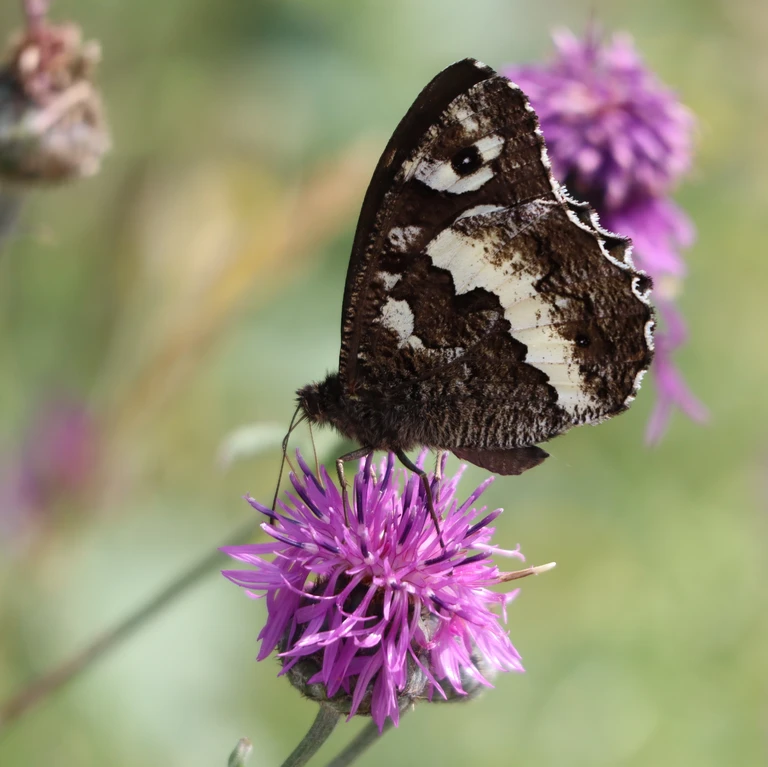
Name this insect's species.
Brintesia circe
